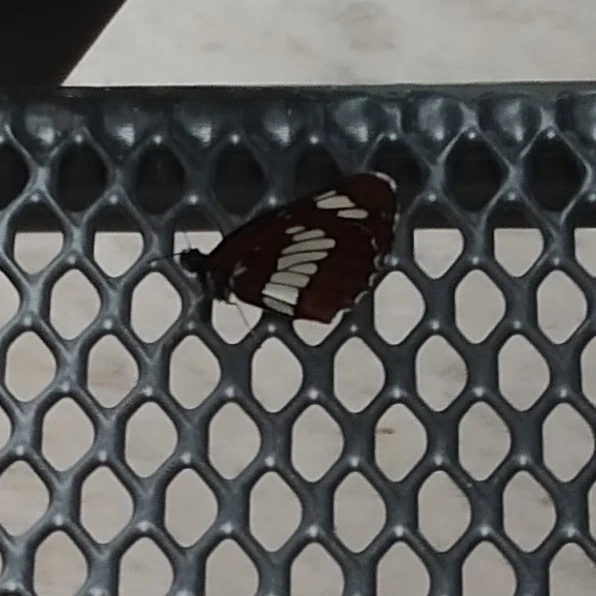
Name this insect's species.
Neptis rivularis
